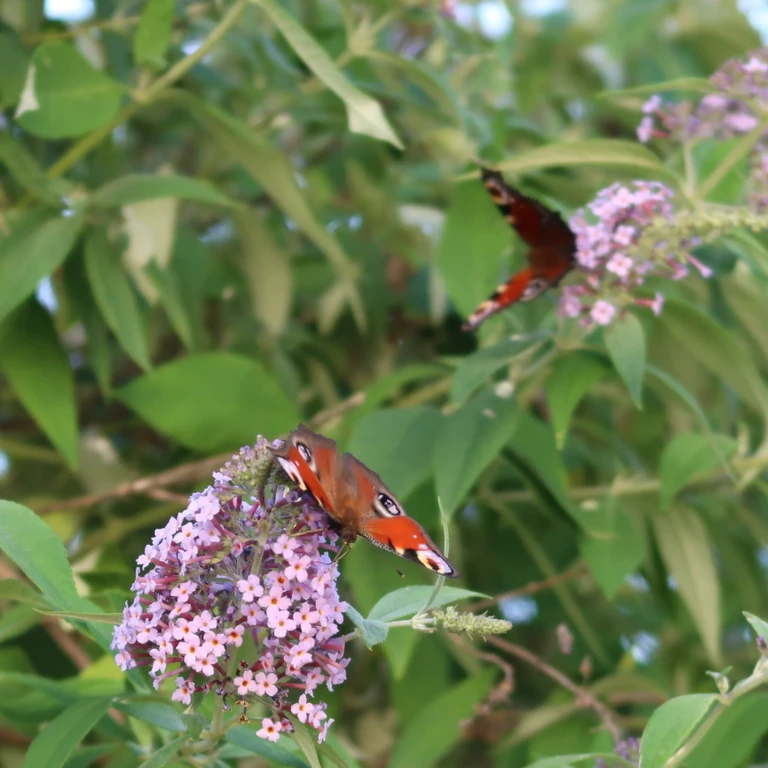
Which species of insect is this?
Aglais io
